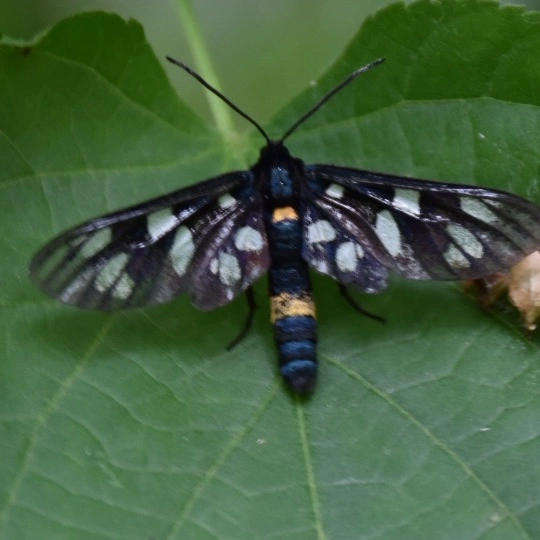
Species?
Amata phegea
